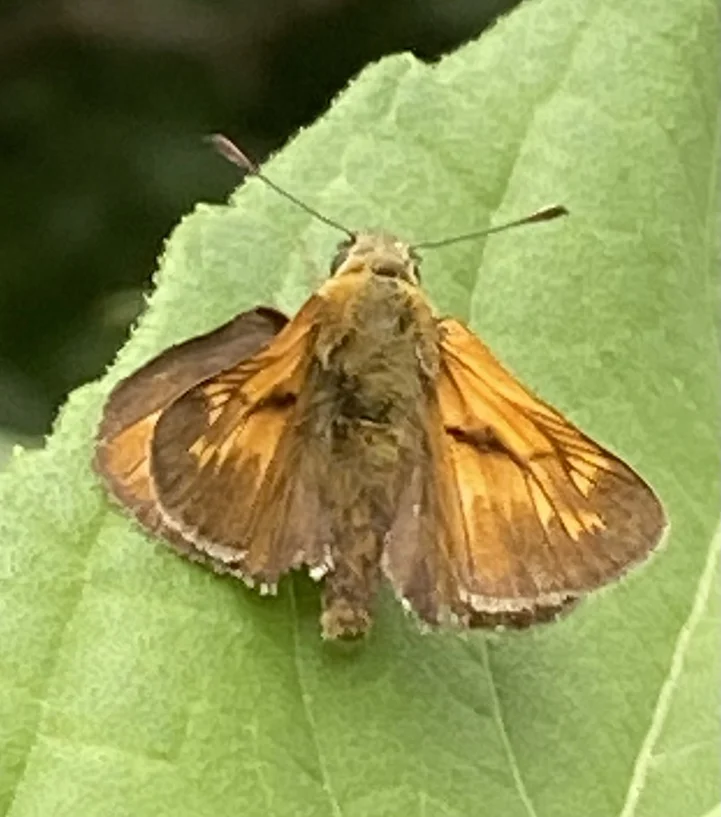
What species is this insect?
Ochlodes sylvanus (also Ochlodes venata)
